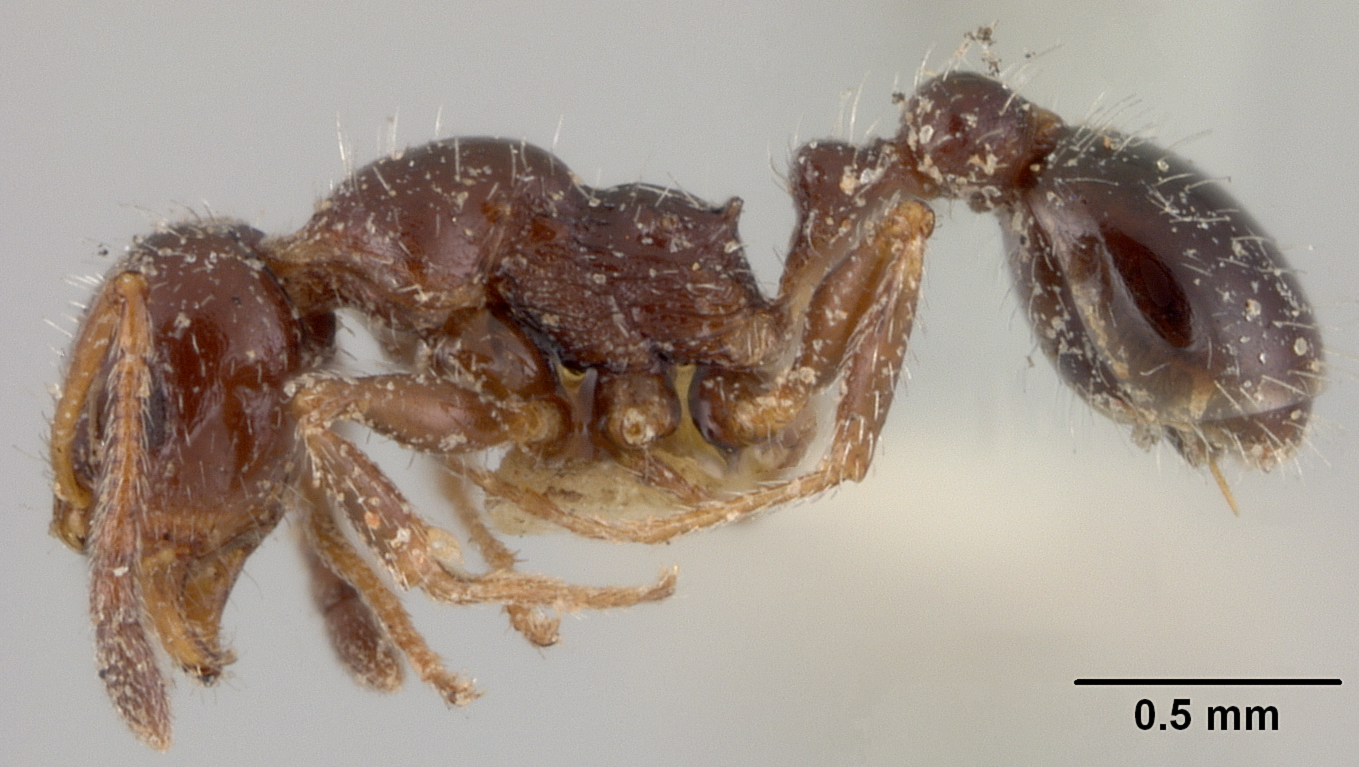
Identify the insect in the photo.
Leptothorax pergandei
